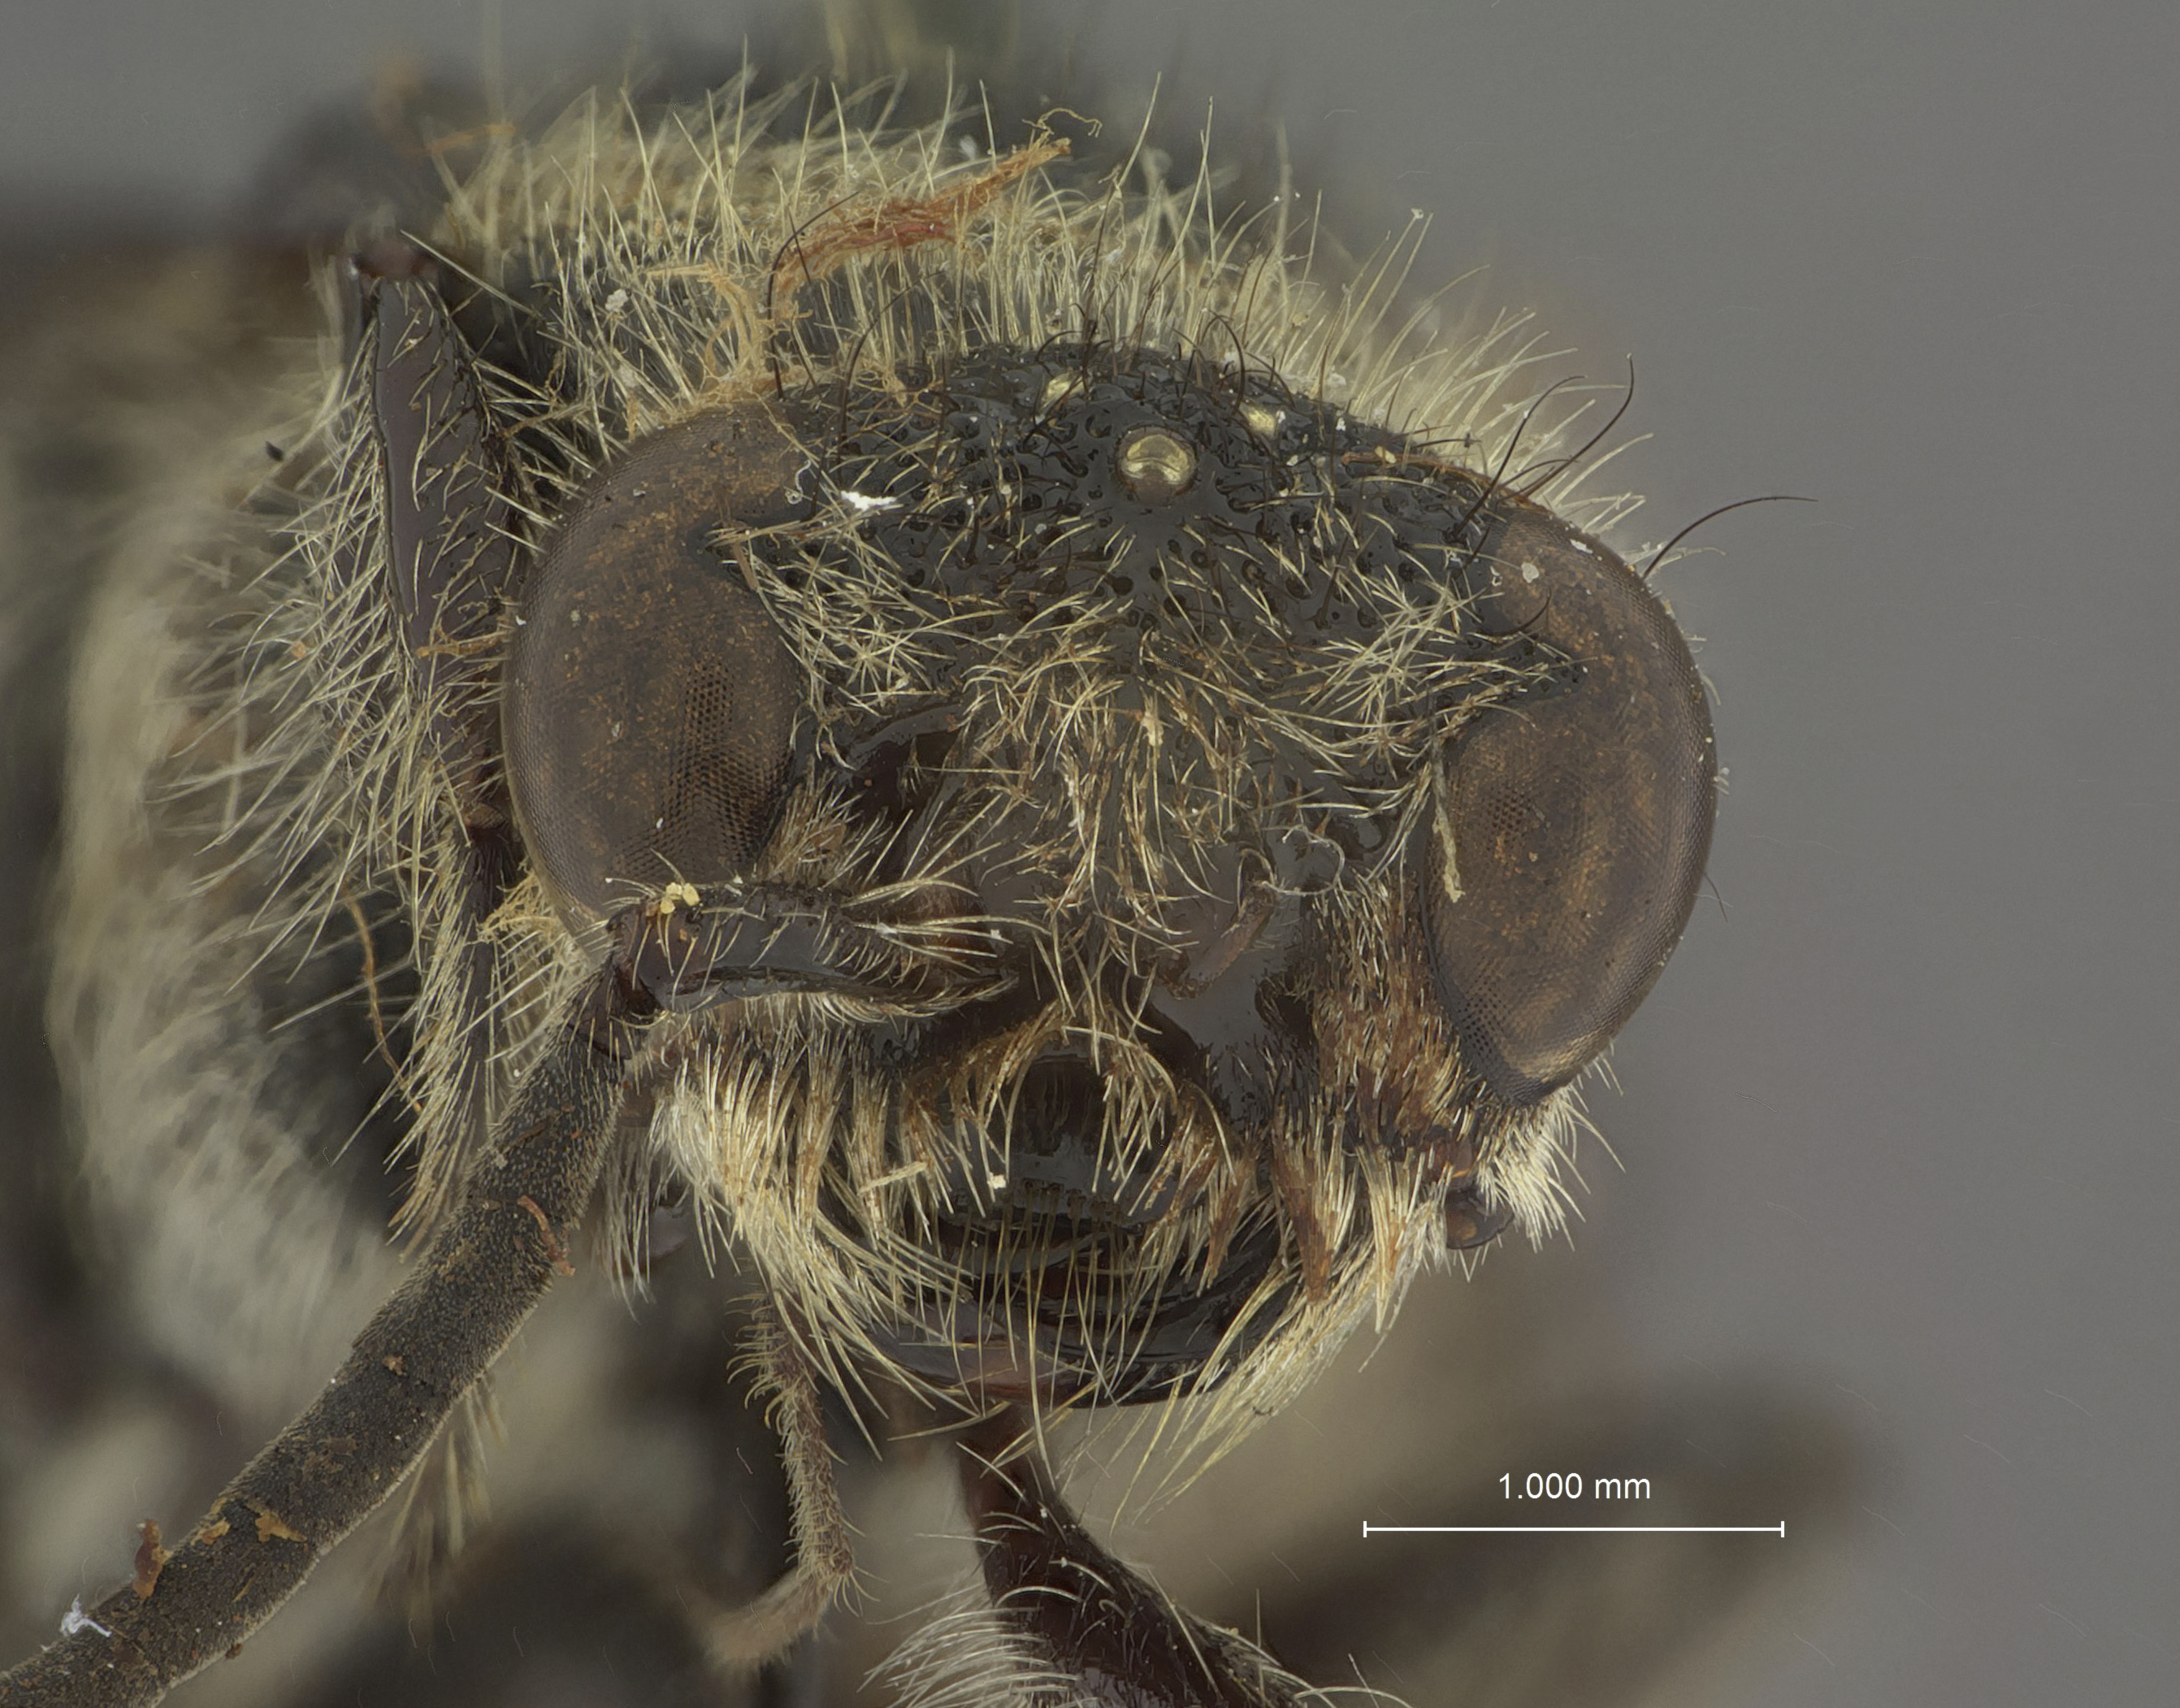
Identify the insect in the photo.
Timulla tumidula
